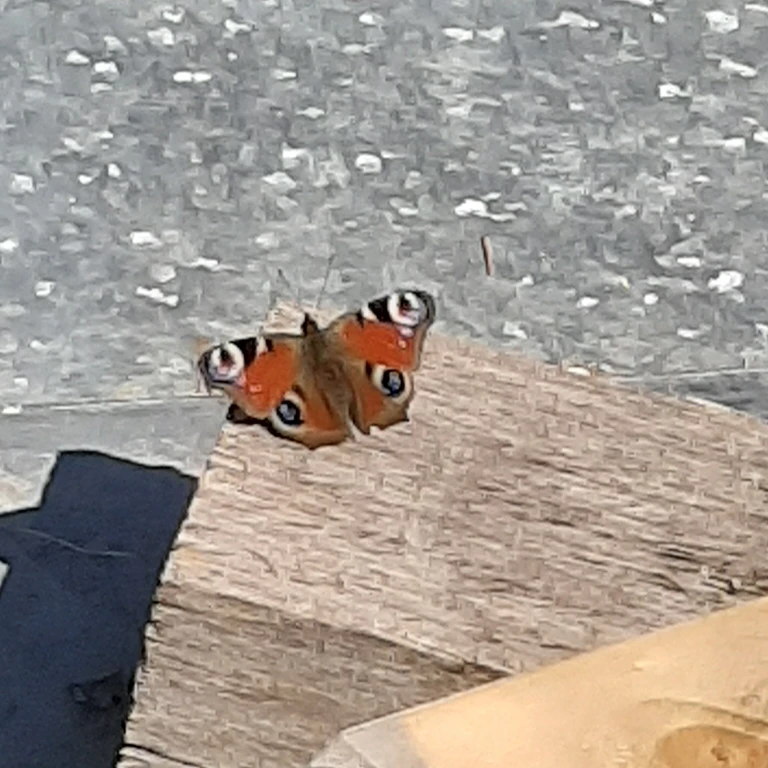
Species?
Aglais io
